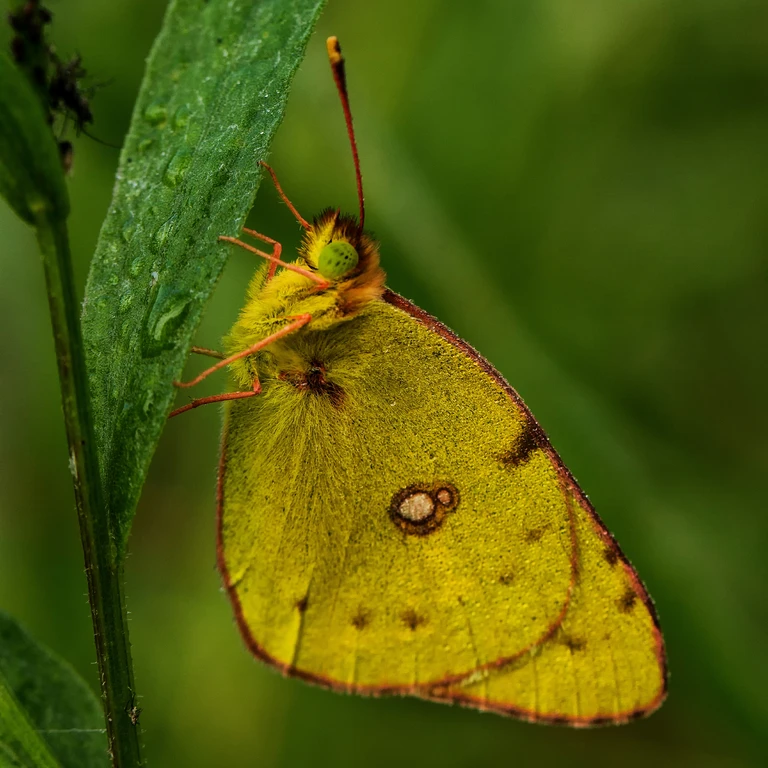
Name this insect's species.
Colias croceus
